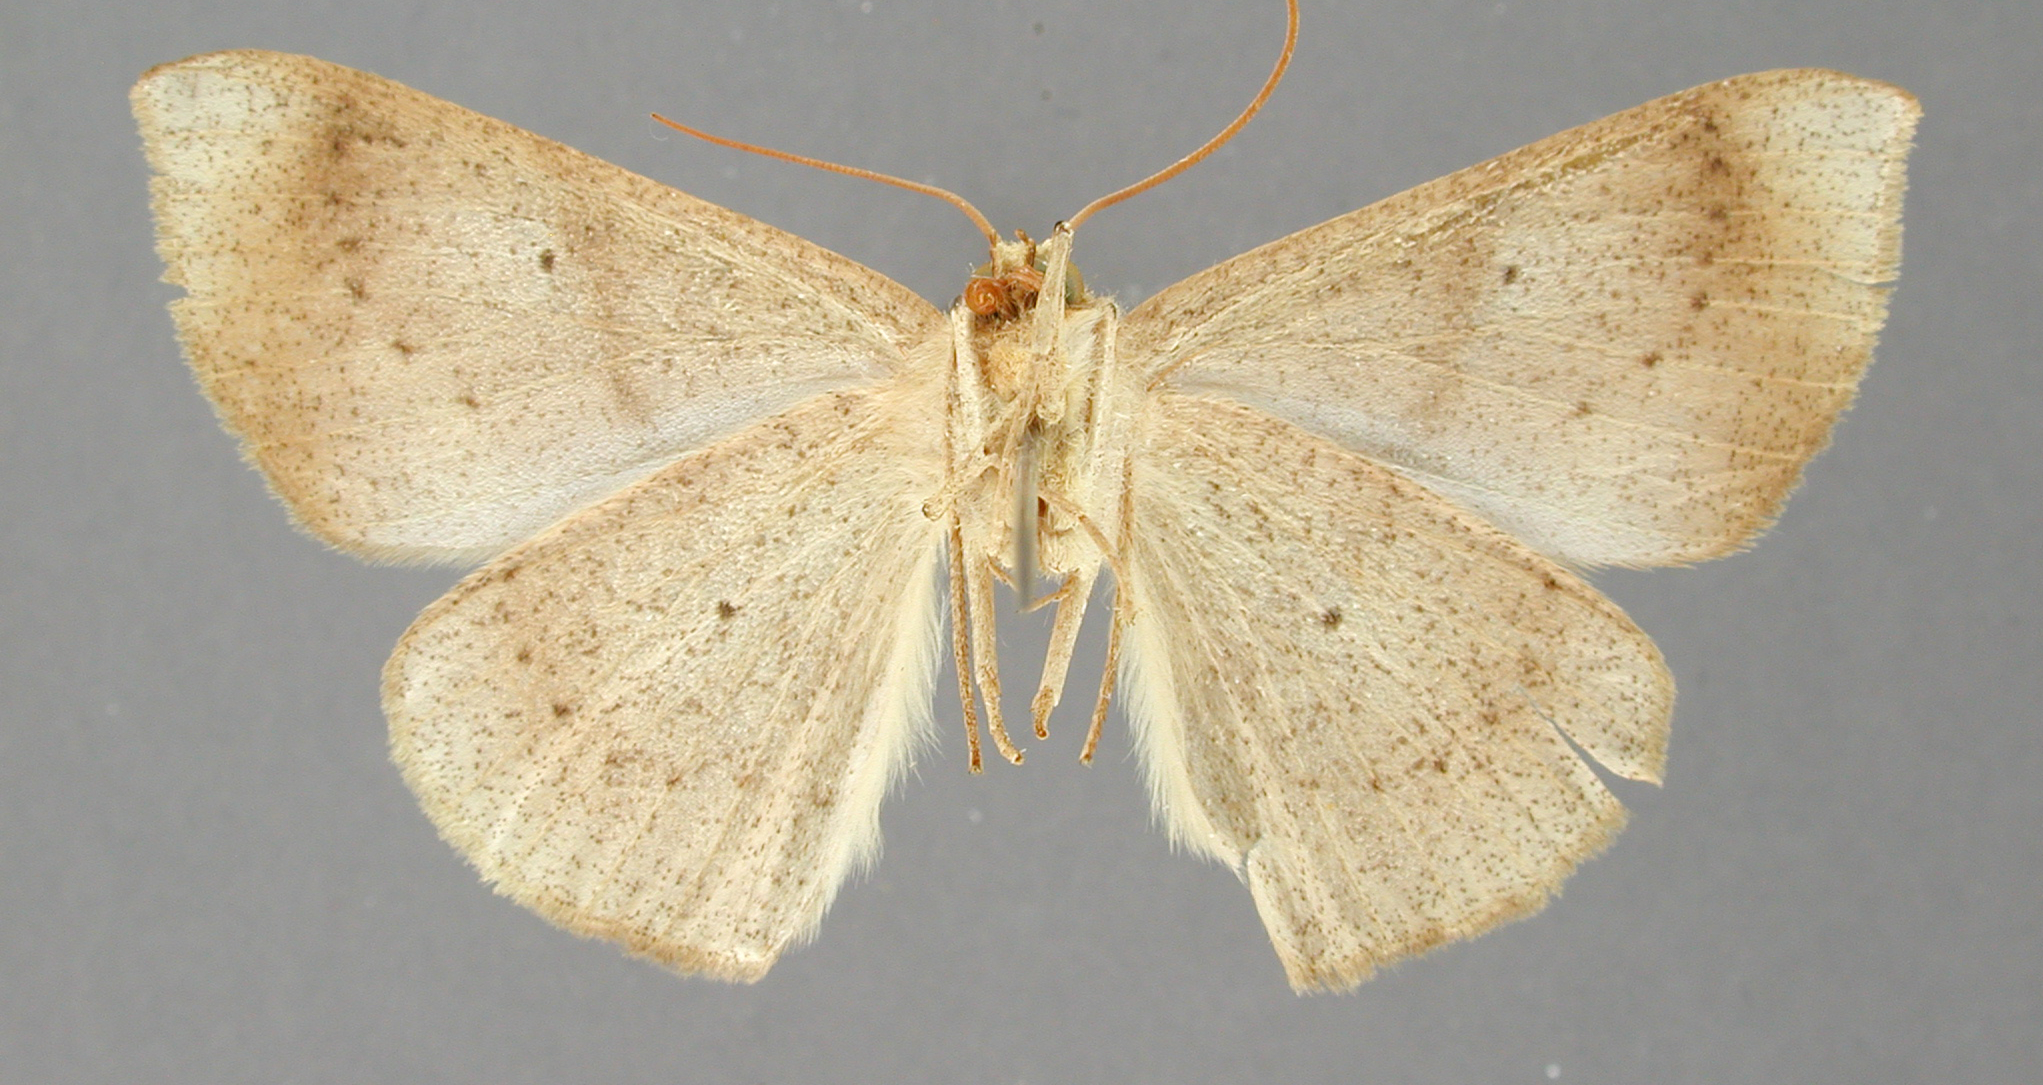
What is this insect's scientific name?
Sabulodes nubifera
